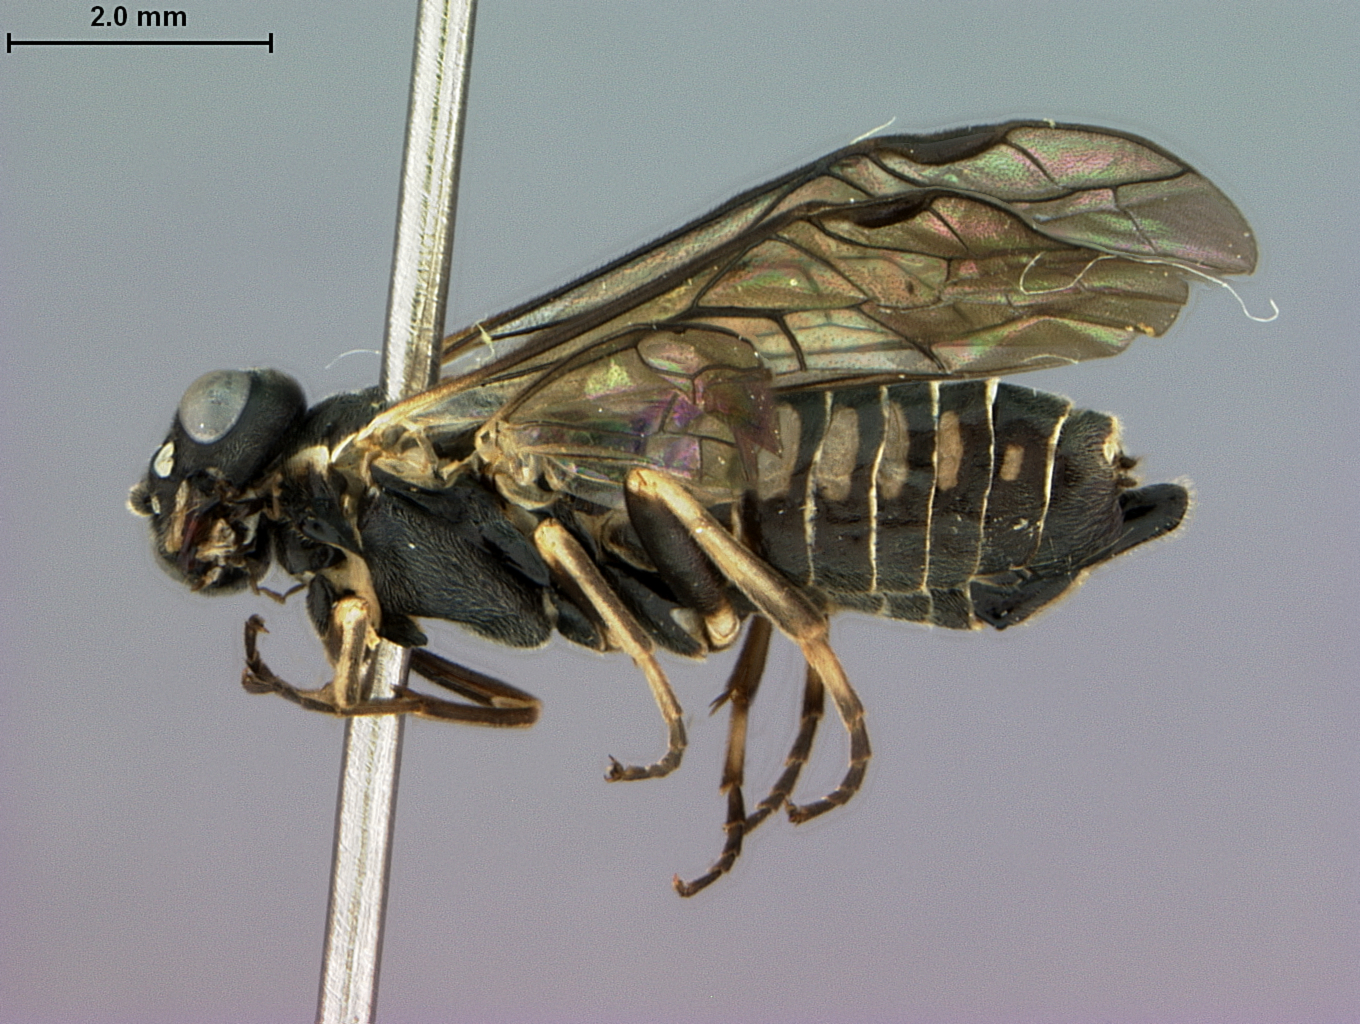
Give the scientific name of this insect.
Empria evansi
